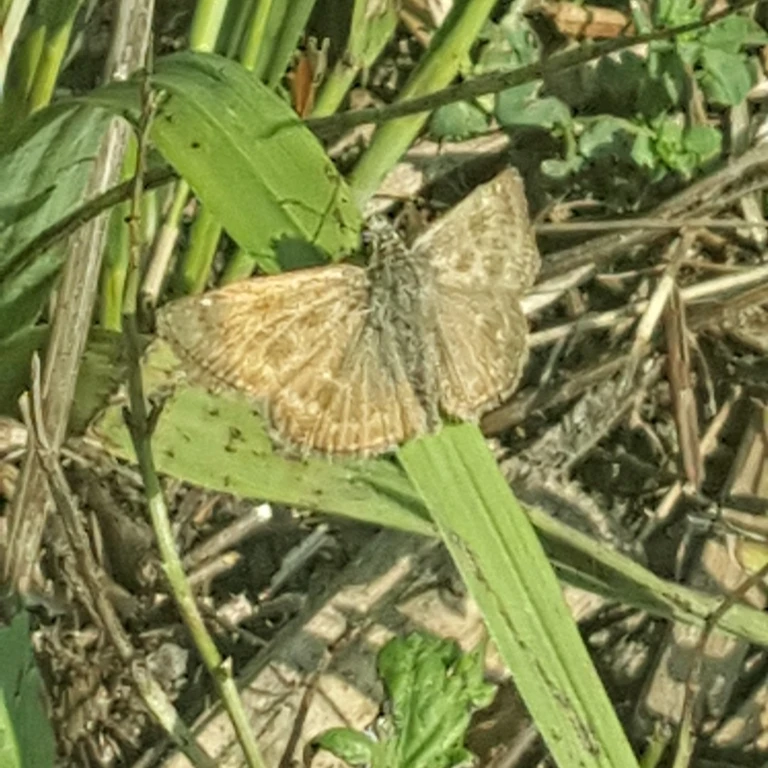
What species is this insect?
Erynnis tages
